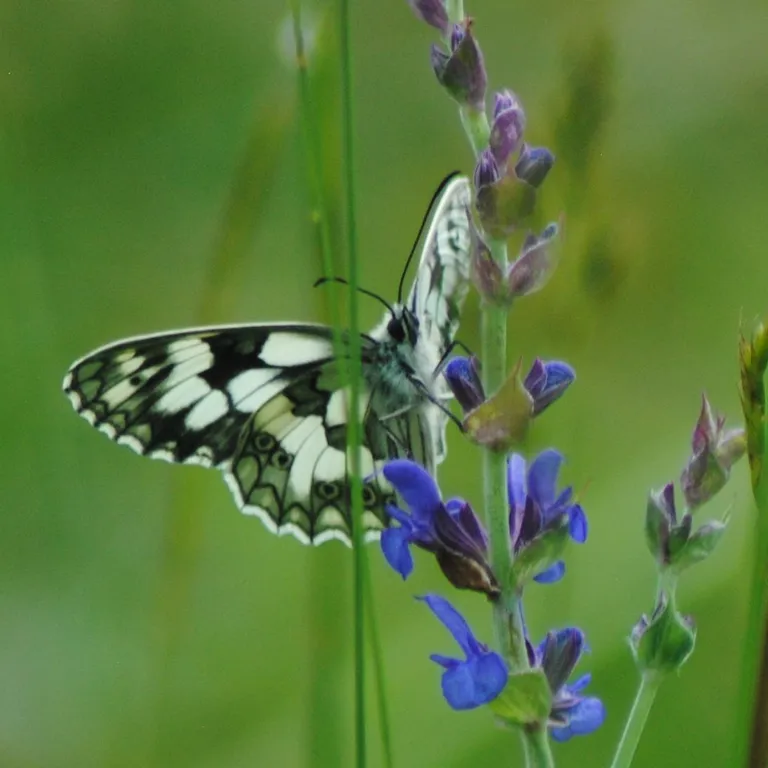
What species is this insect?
Melanargia galathea
